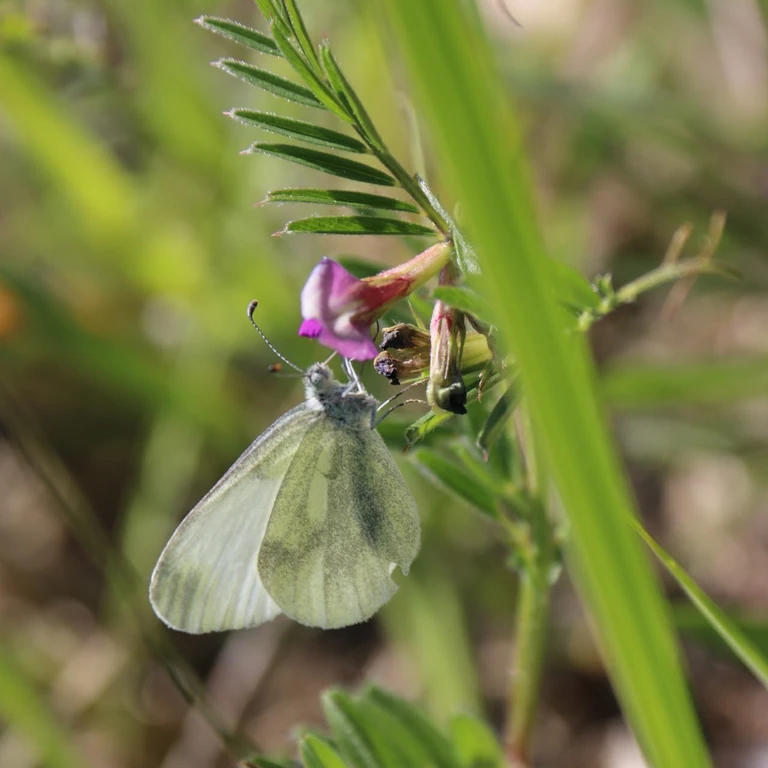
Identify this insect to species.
Leptidea sinapis/juvernica
